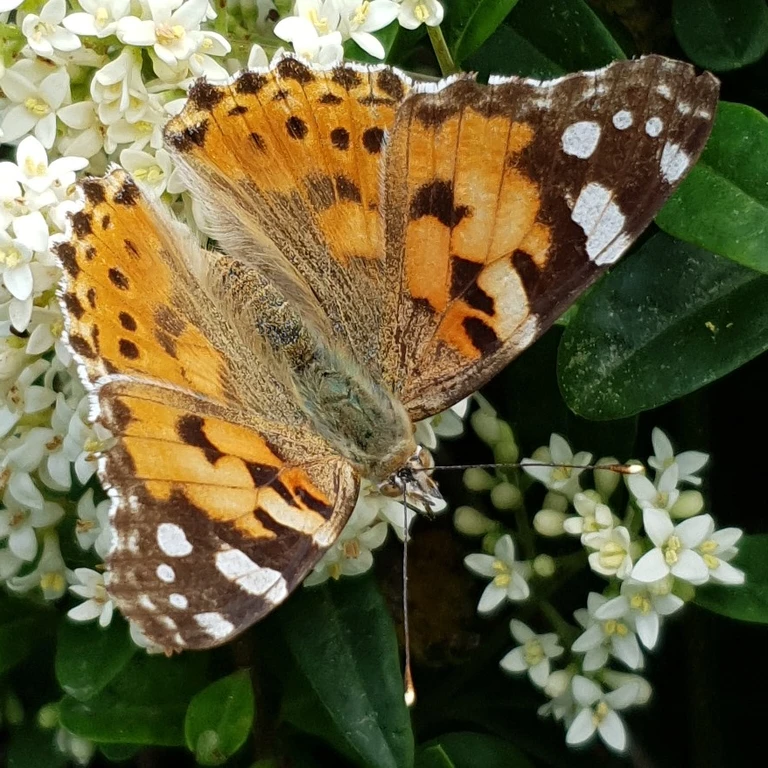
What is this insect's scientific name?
Vanessa cardui
